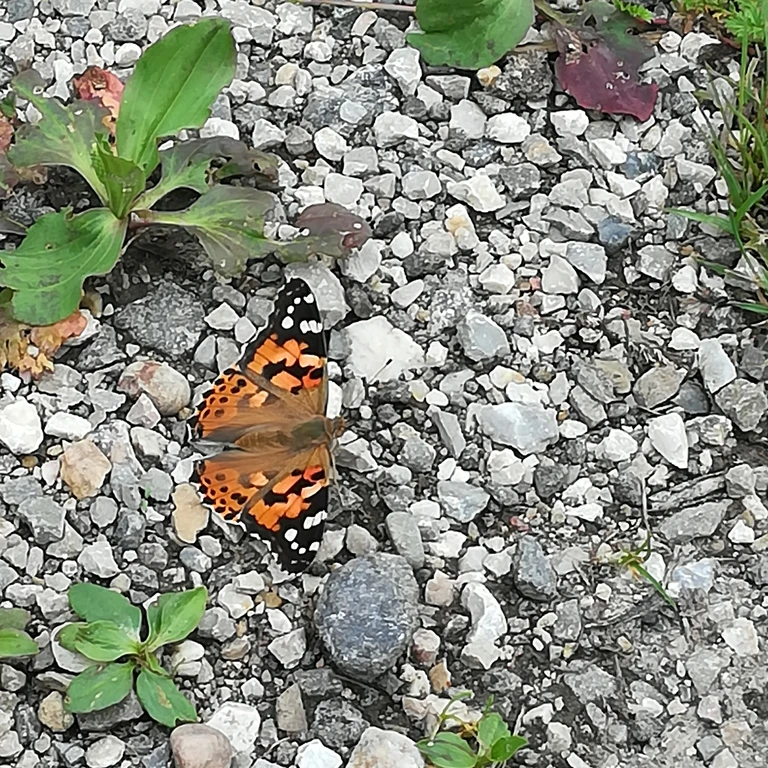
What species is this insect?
Vanessa cardui
